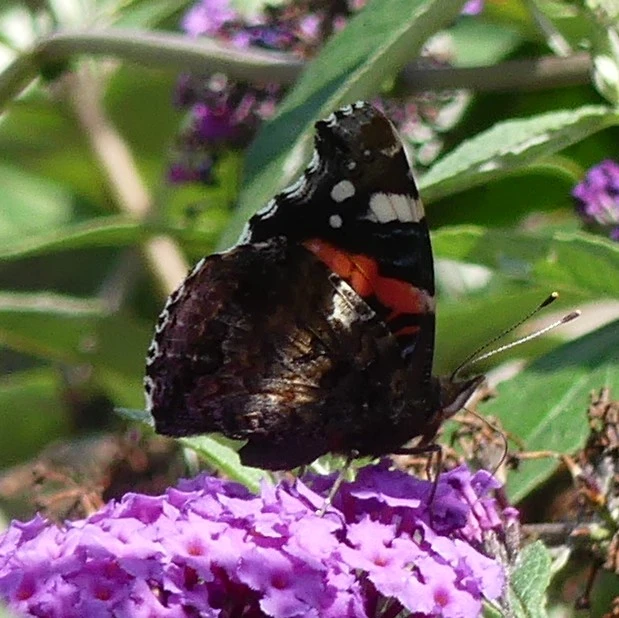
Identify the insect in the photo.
Vanessa atalanta
